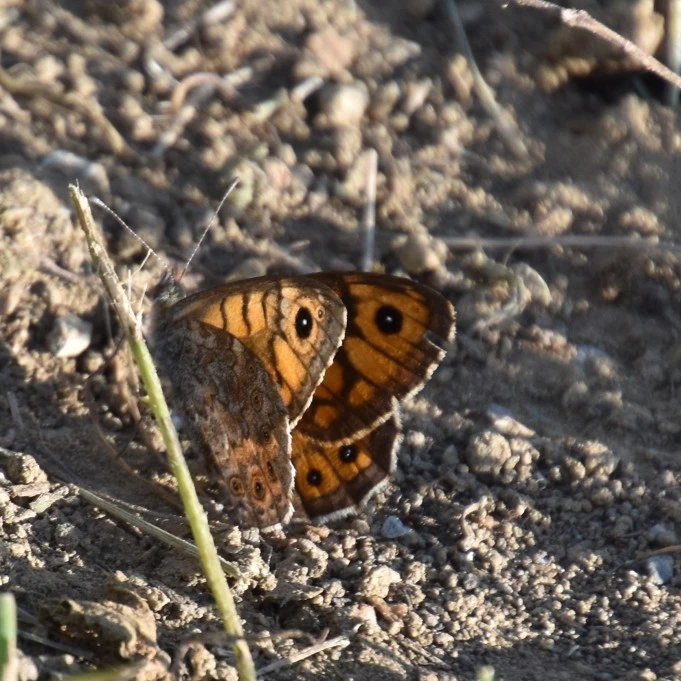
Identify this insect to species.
Lasiommata megera (also Pararge megera)
